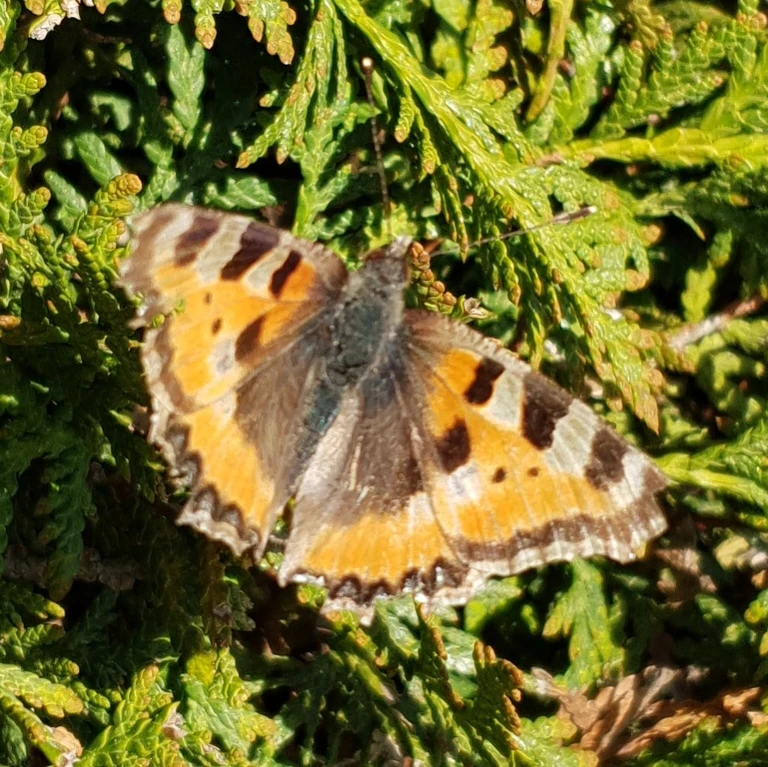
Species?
Aglais urticae
